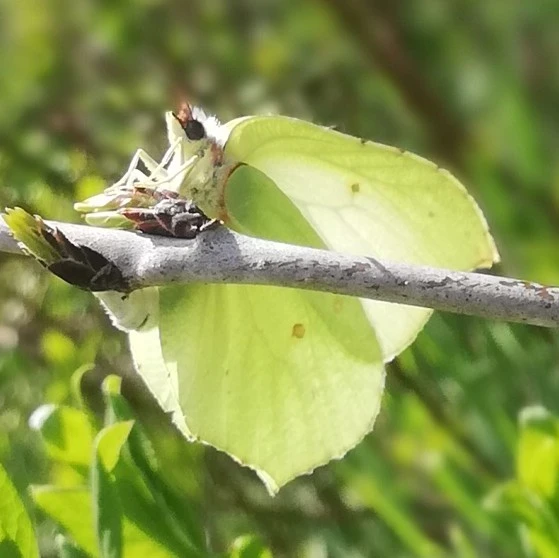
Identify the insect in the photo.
Gonepteryx rhamni
